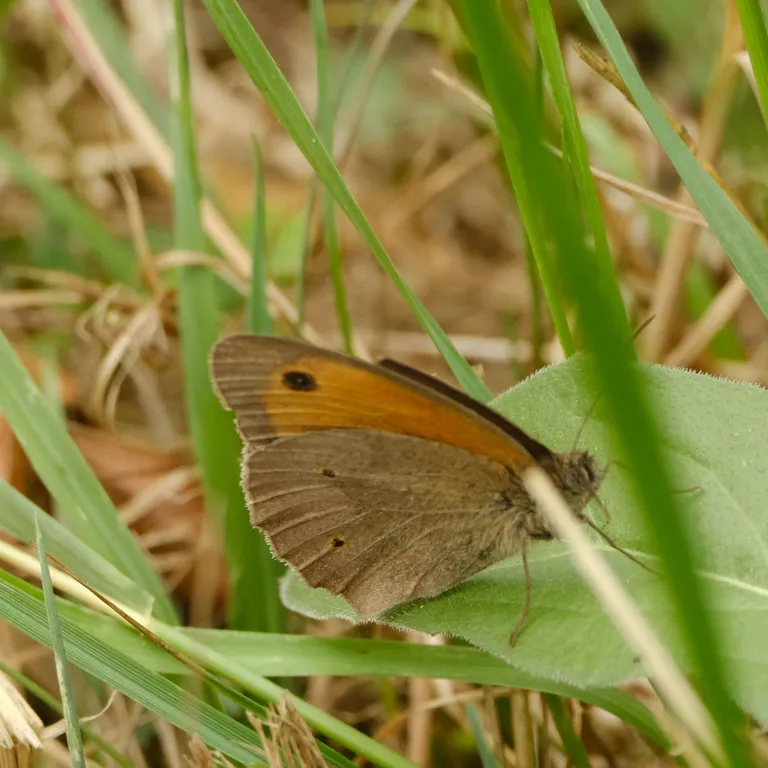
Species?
Maniola jurtina
